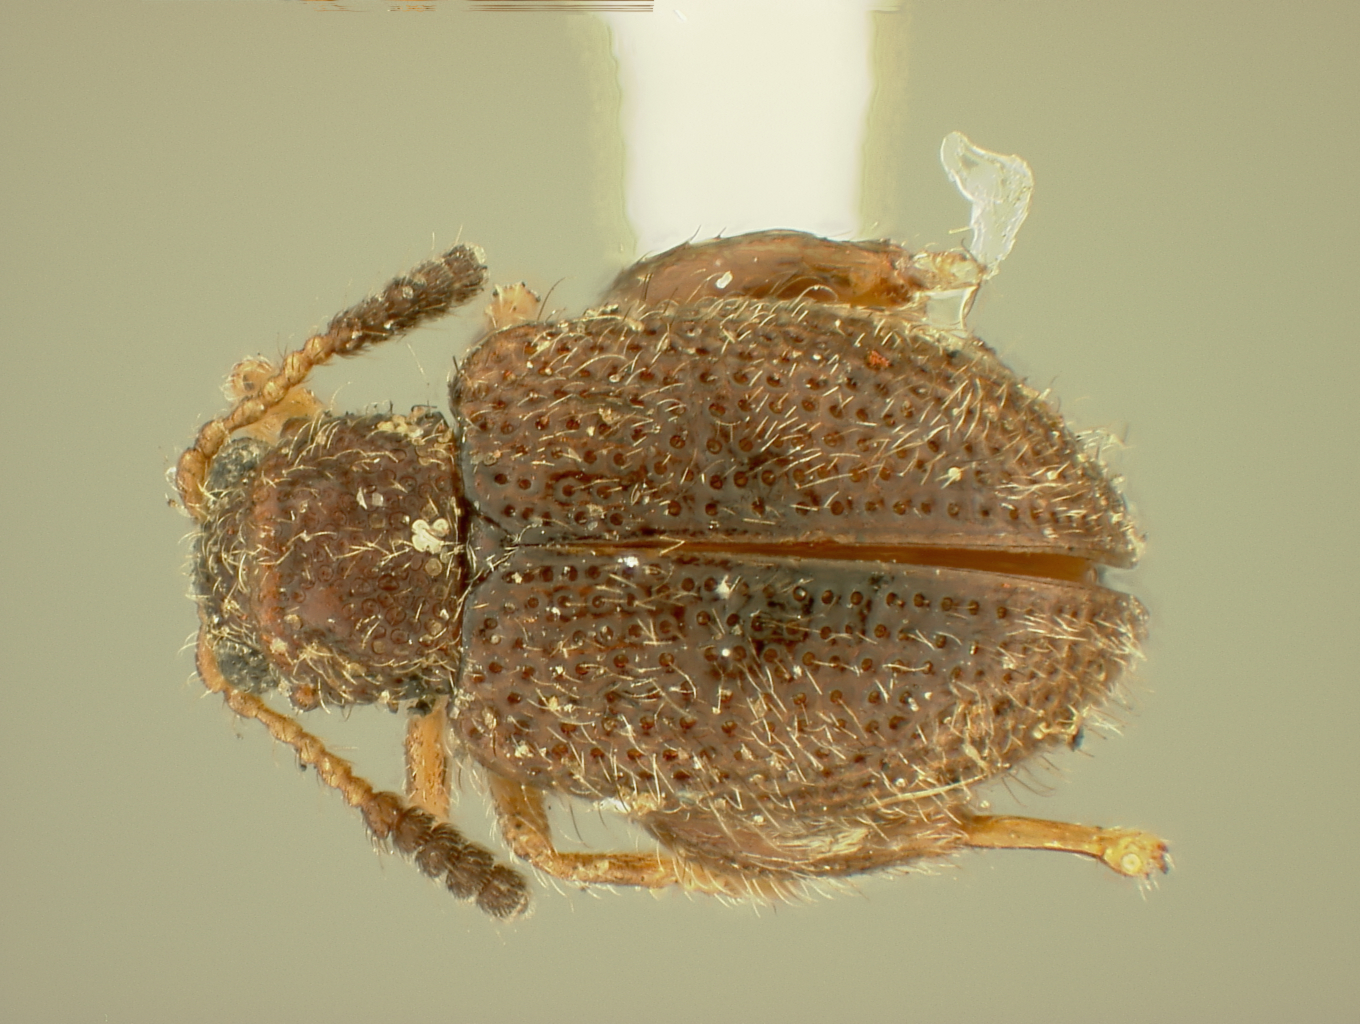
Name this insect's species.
Distigmoptera schwarzi
